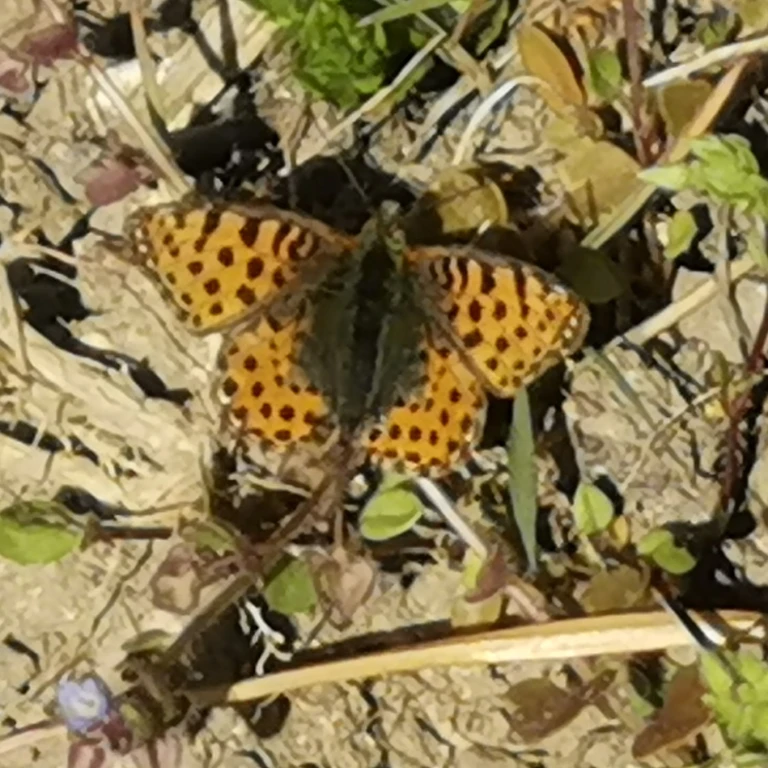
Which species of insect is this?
Issoria lathonia
